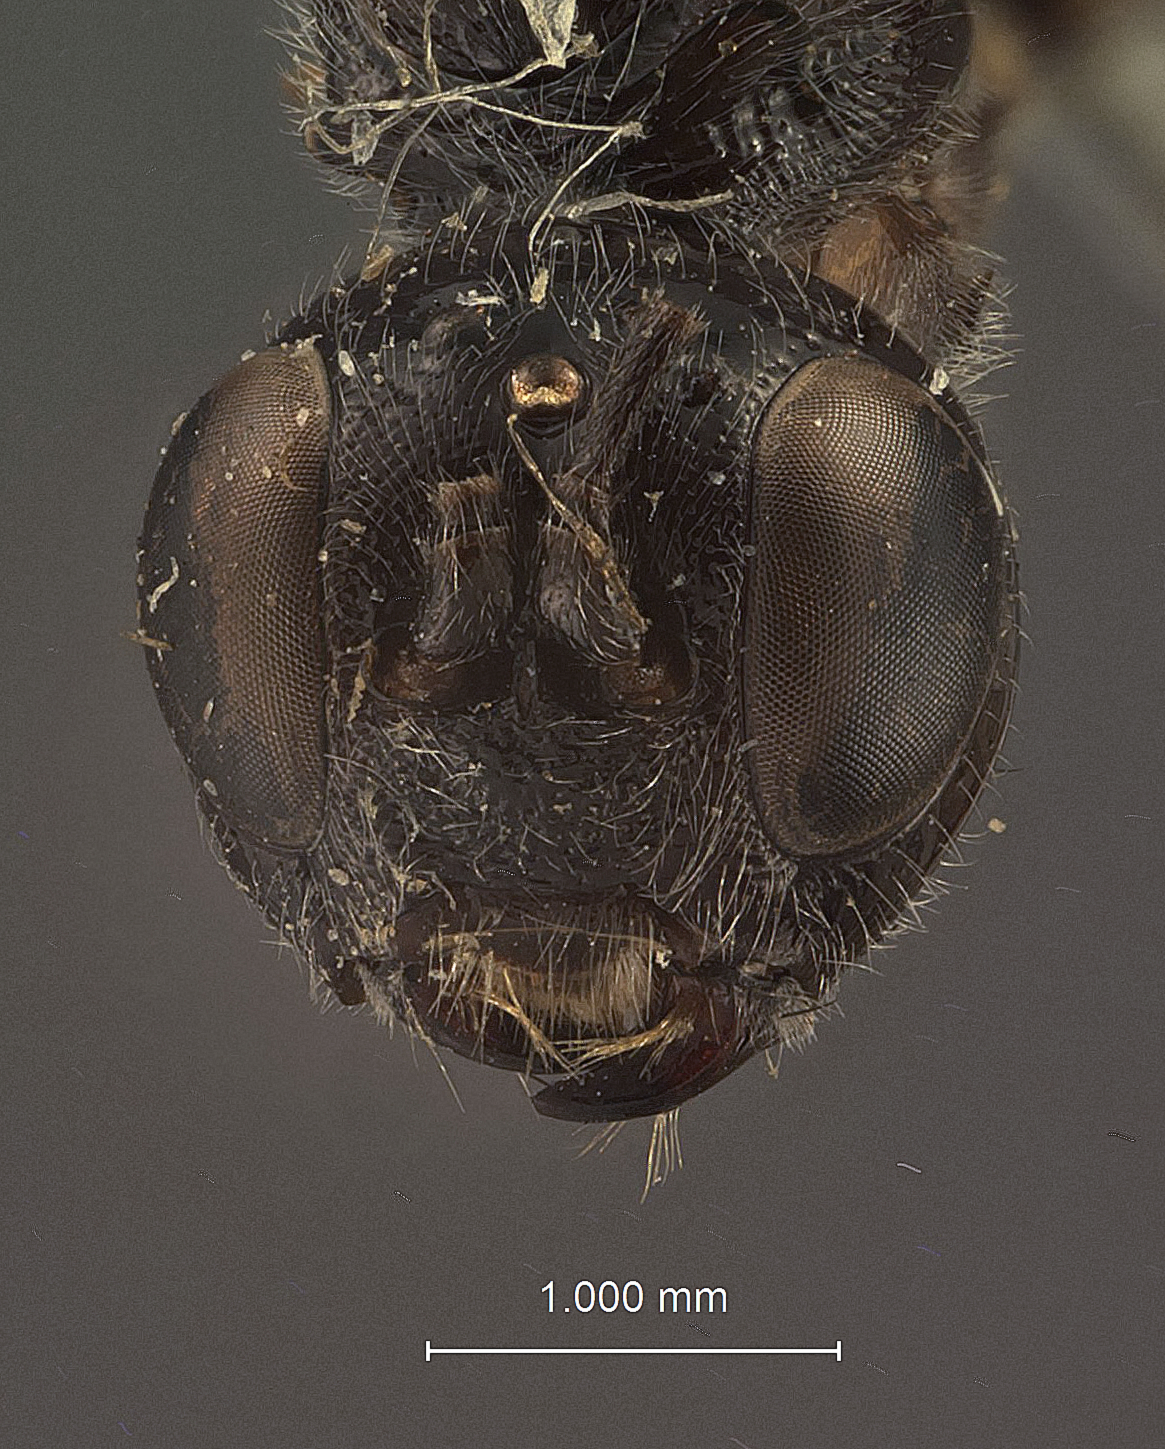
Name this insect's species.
Xylonomus lepturae
